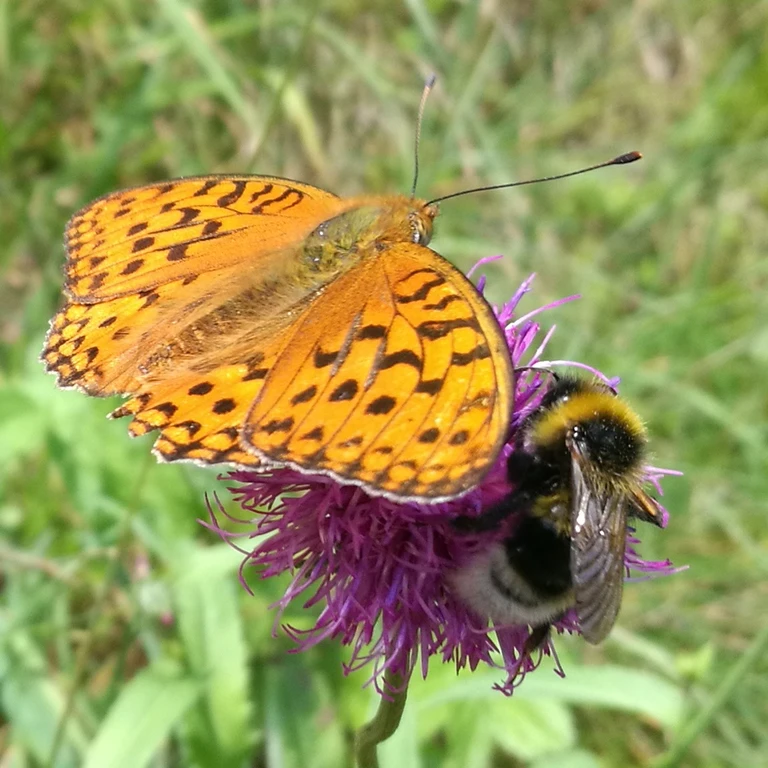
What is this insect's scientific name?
Fabriciana adippe
